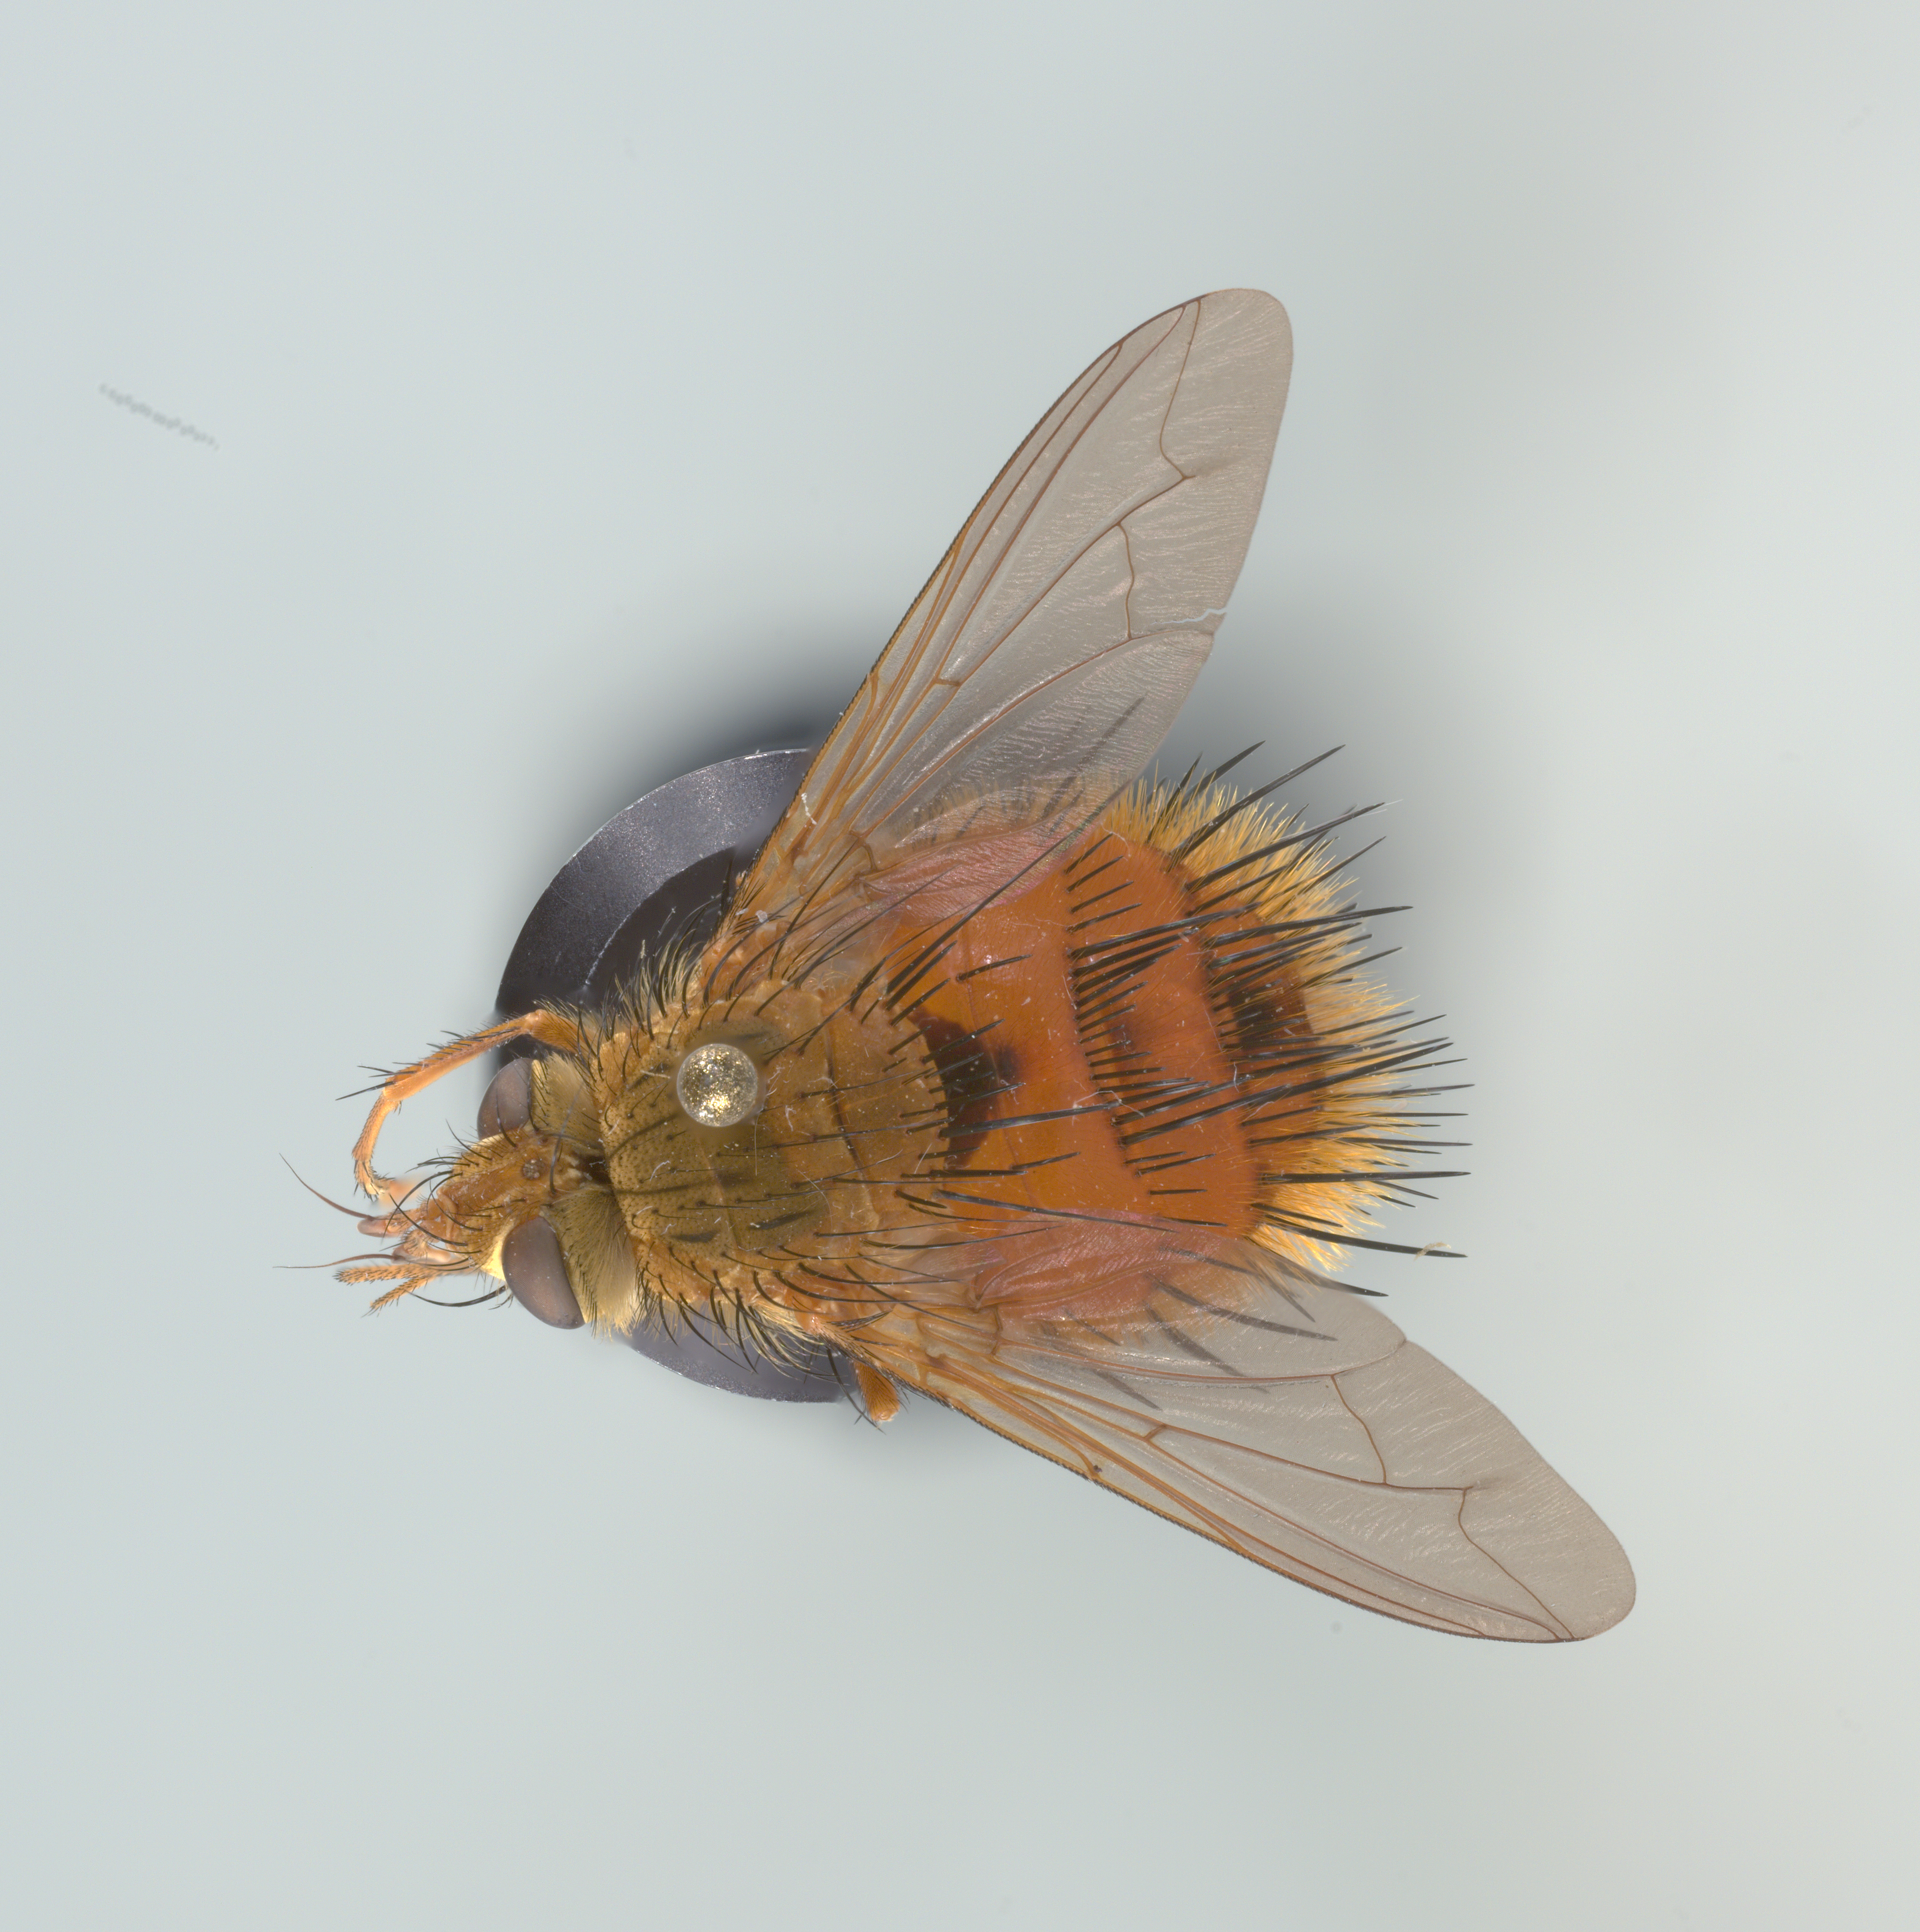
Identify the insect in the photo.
Adejeania vexatrix
